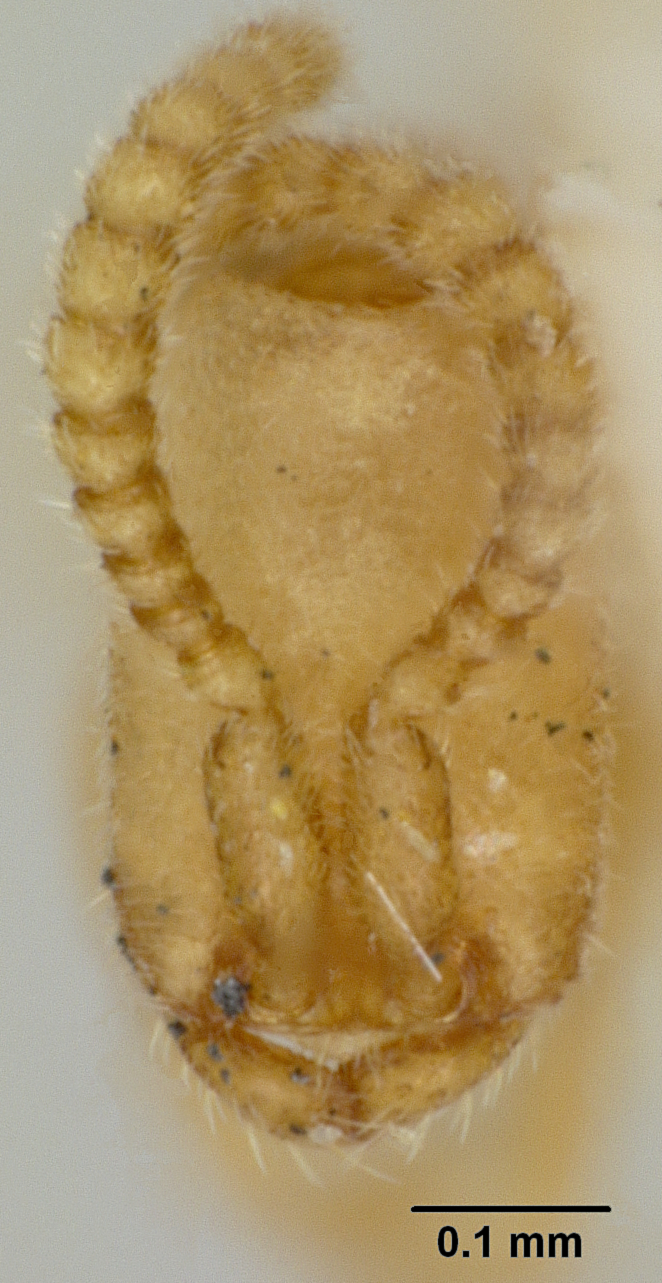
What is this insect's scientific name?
Leptanilloides sculpturata
